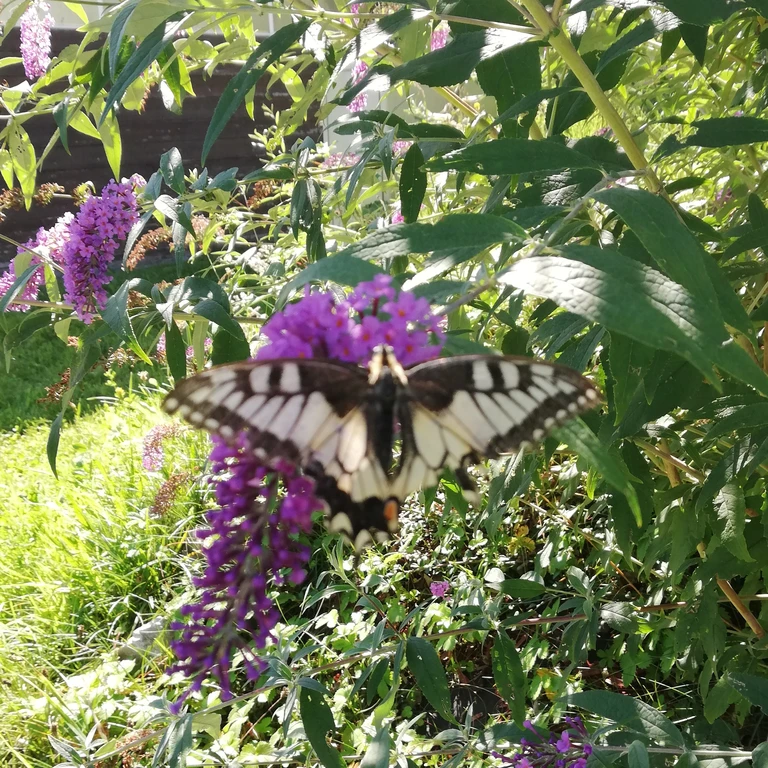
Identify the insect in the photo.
Papilio machaon
